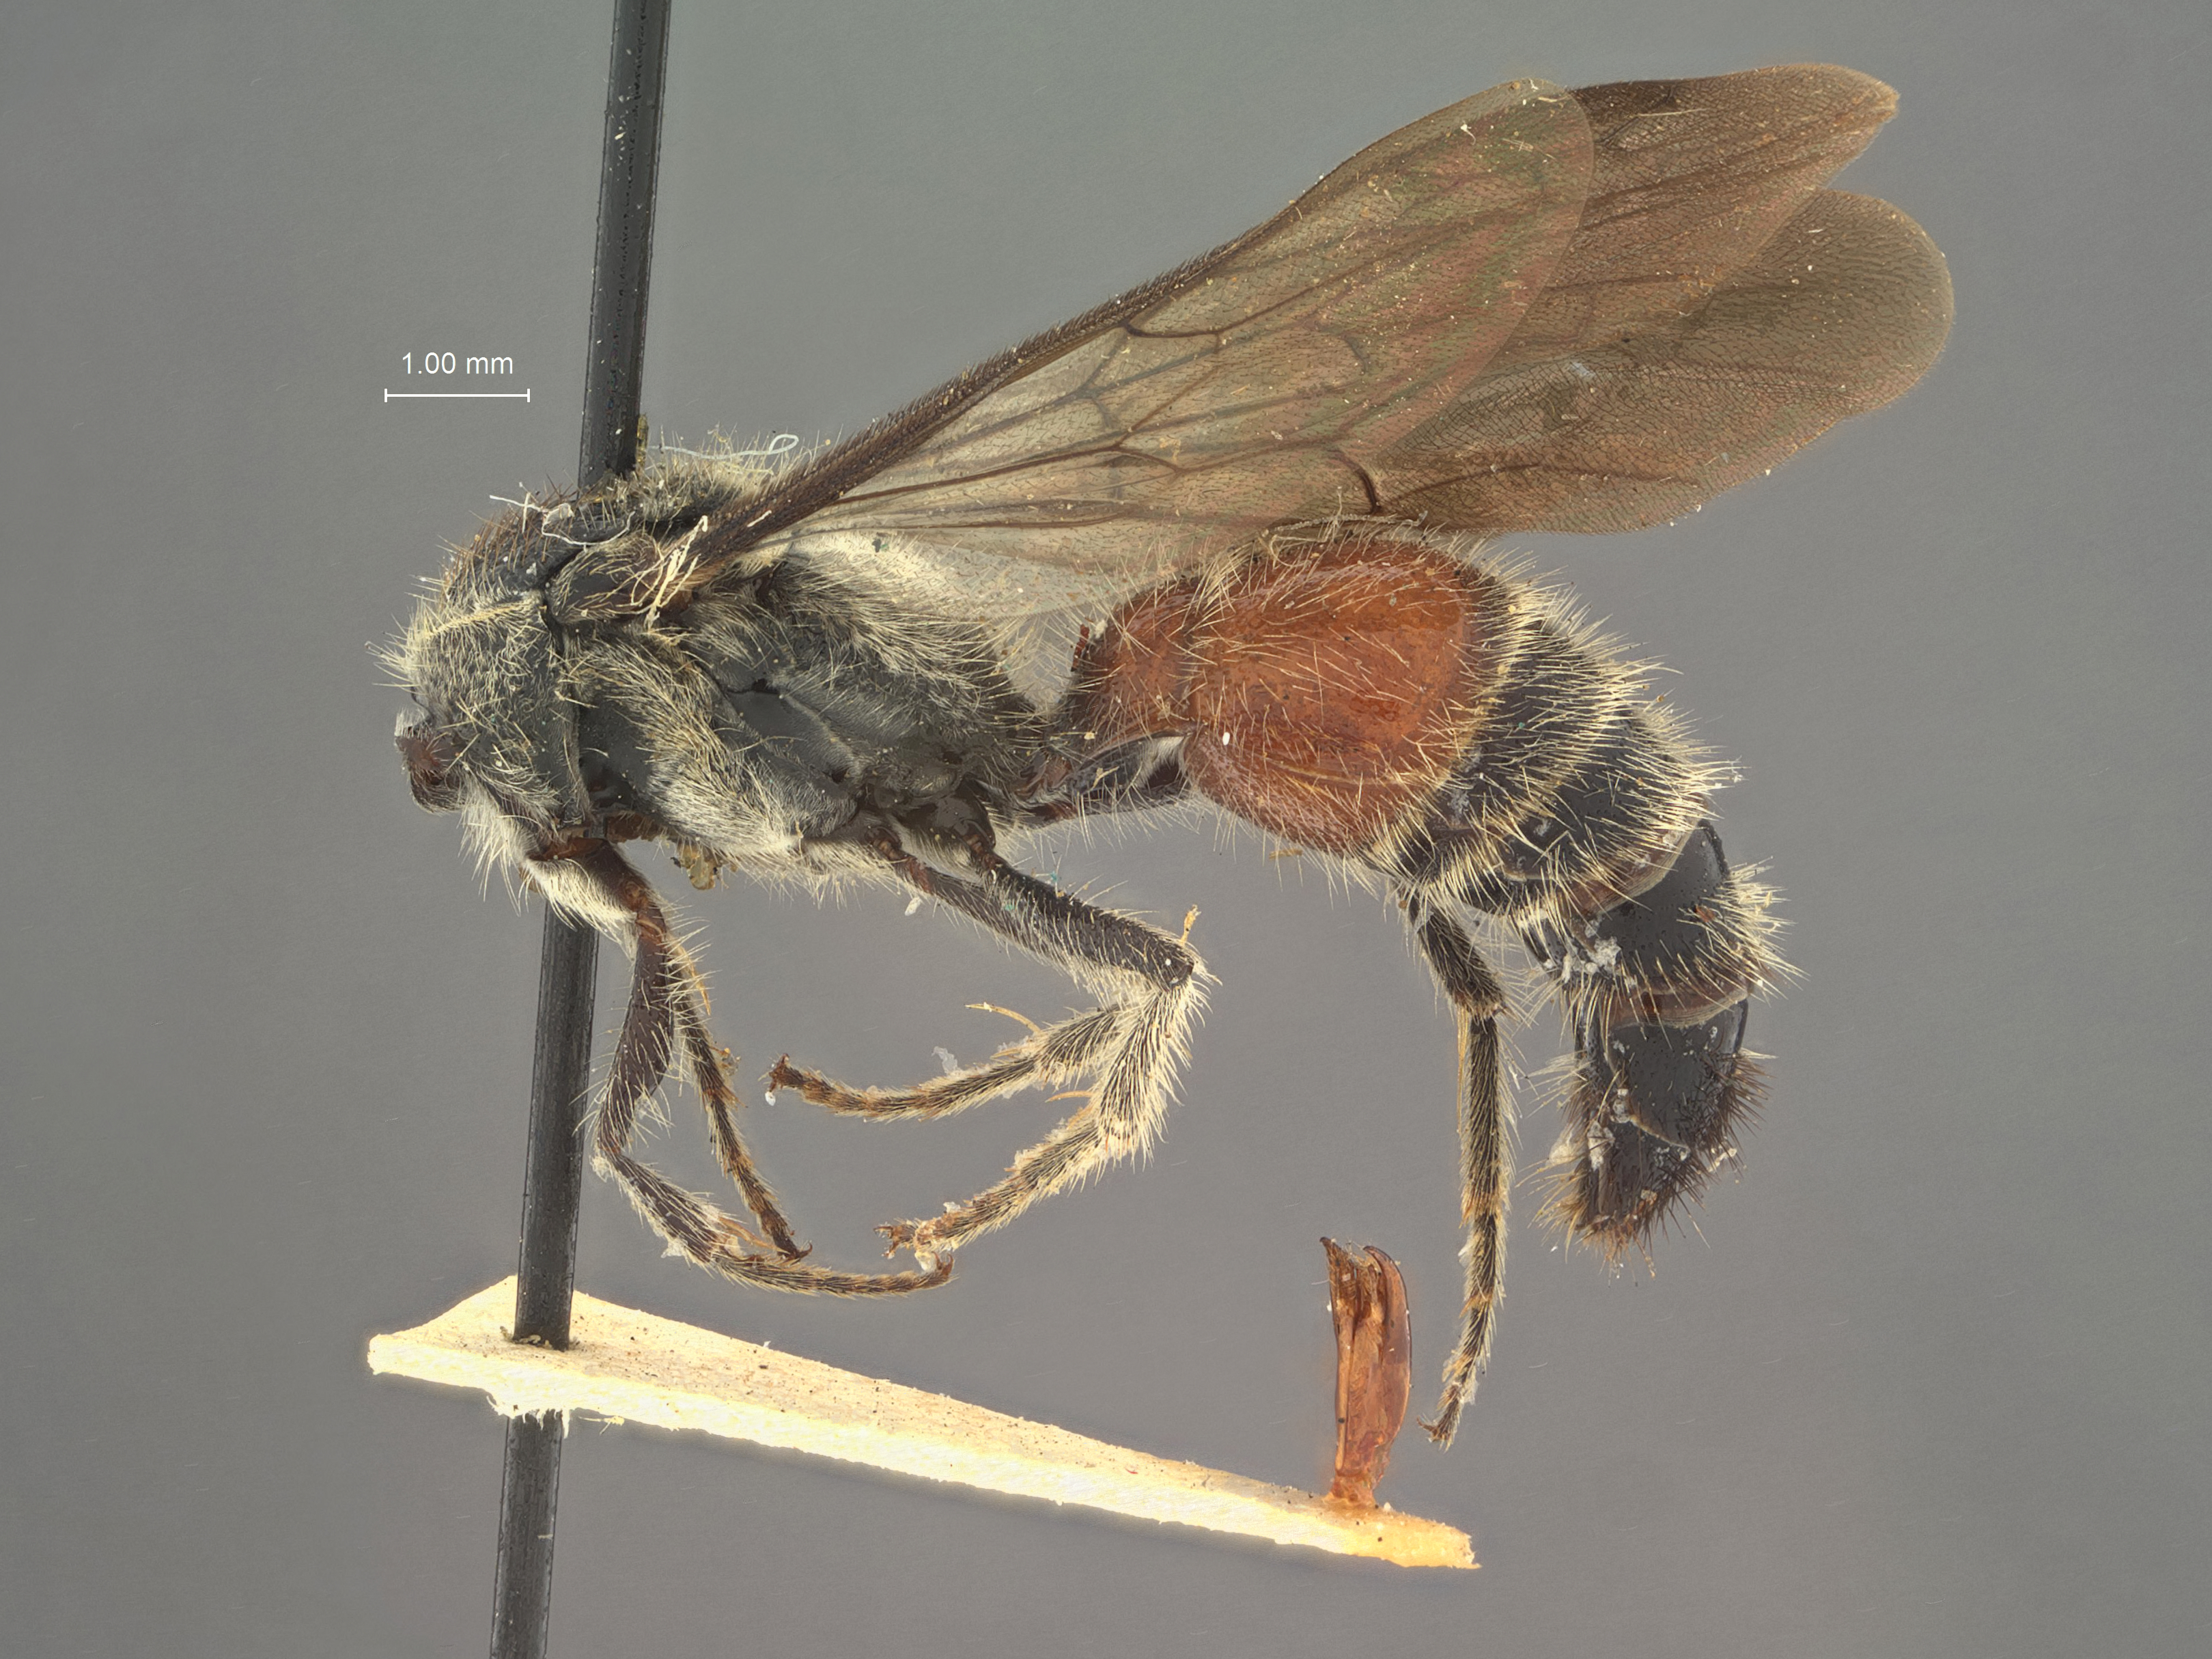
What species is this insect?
Timulla temeraria
